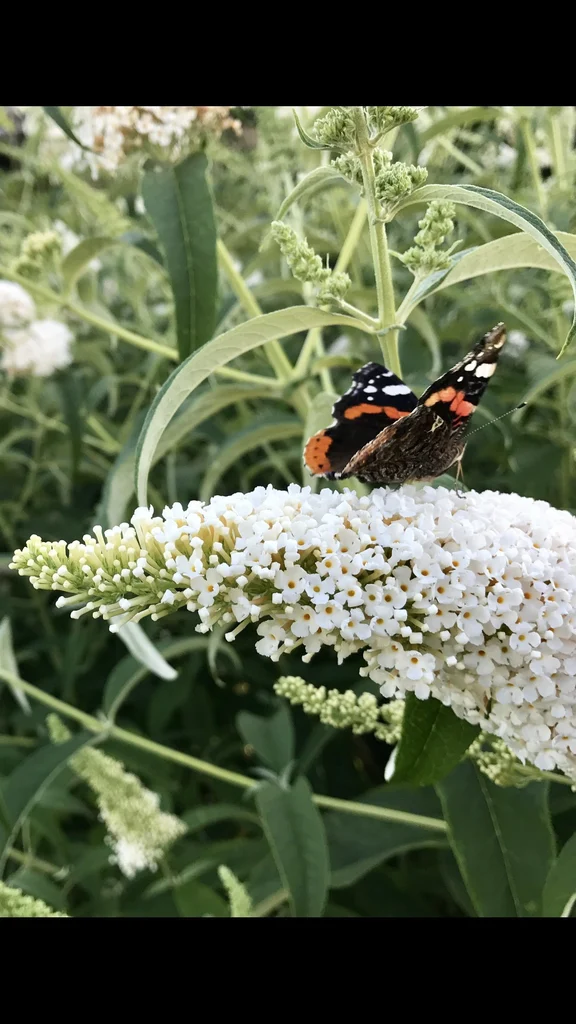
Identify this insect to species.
Vanessa atalanta
